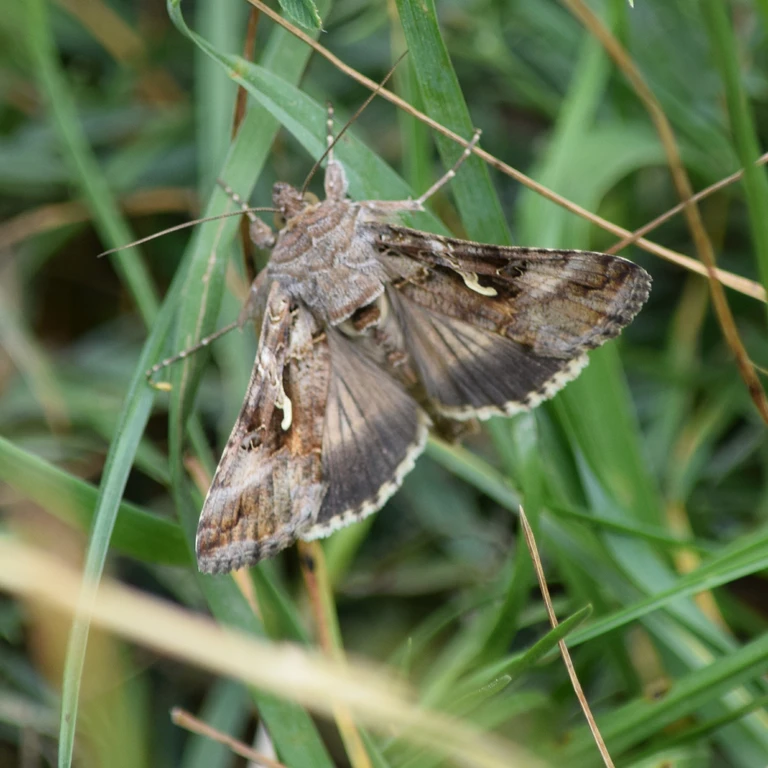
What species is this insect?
Autographa gamma
